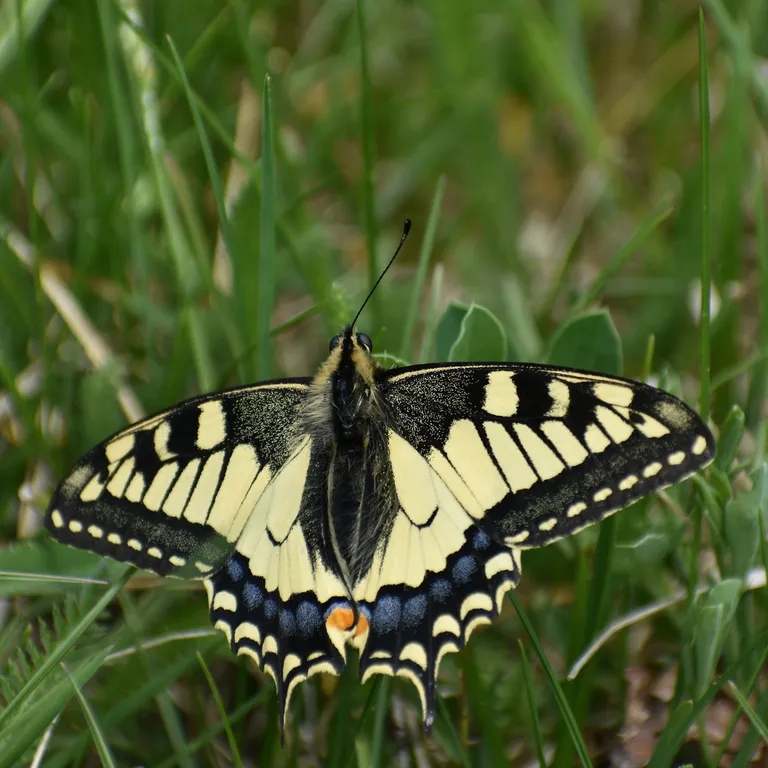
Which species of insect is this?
Papilio machaon
